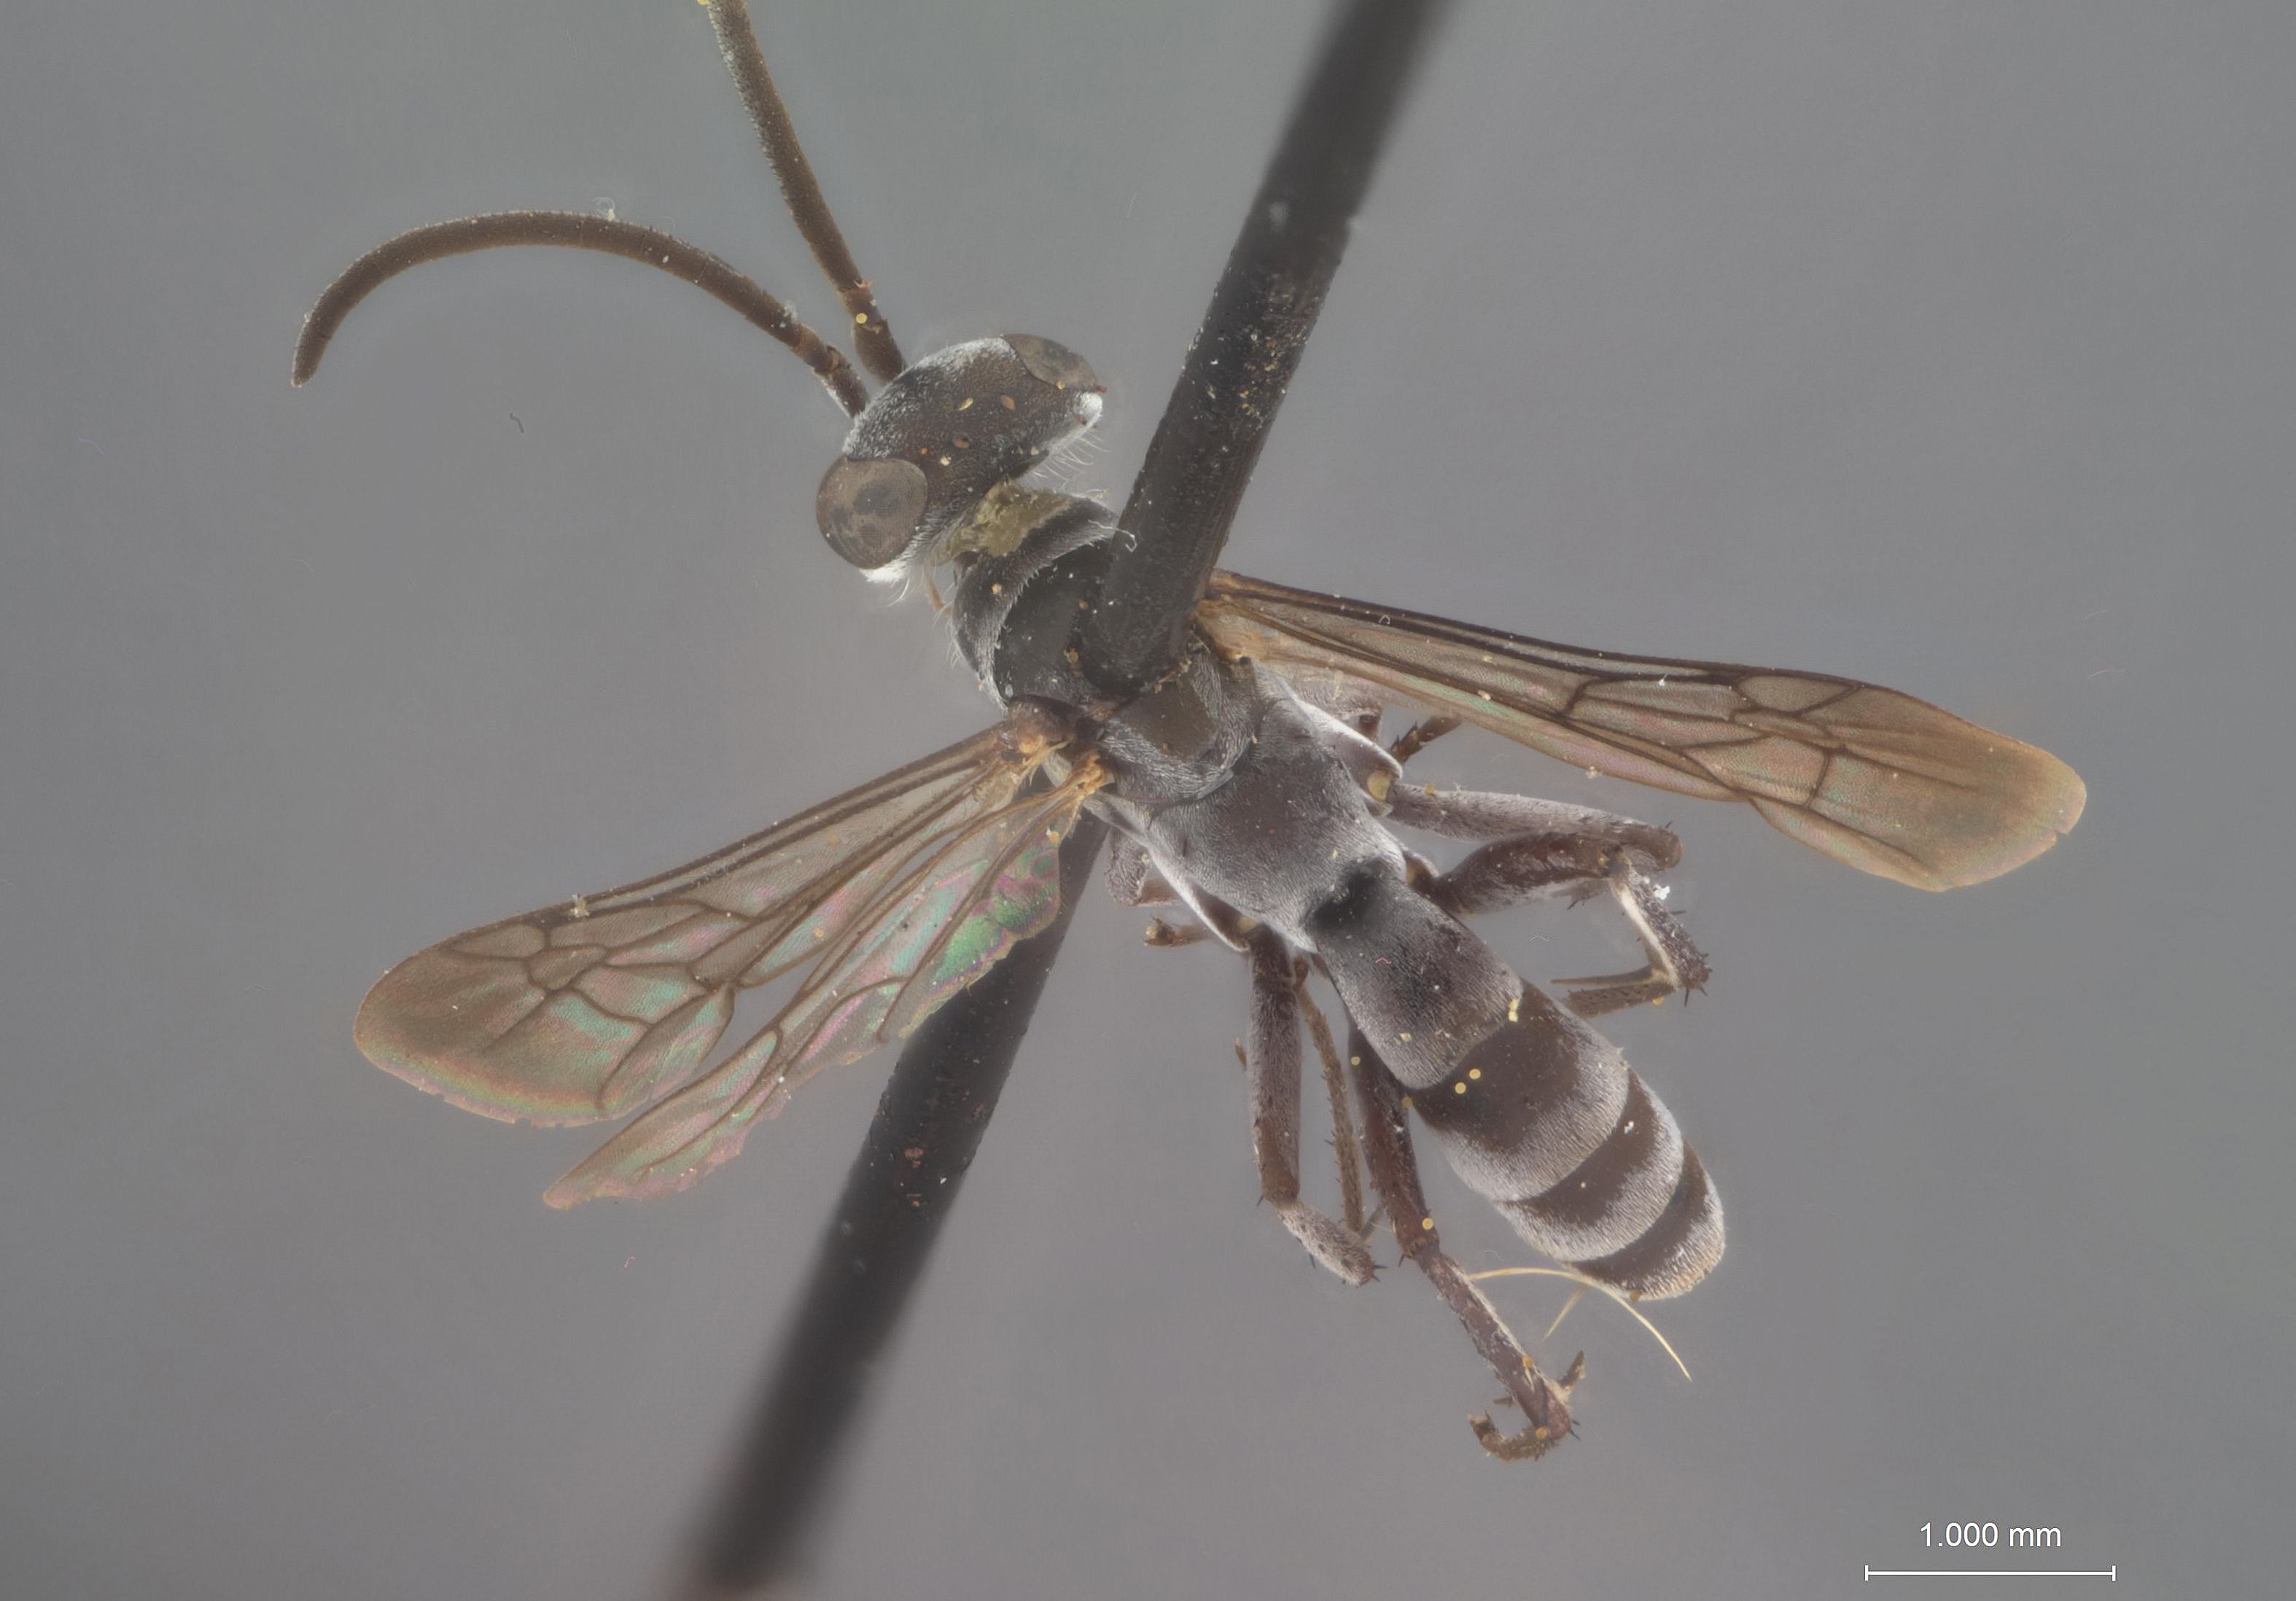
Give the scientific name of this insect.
Aporinellus galapagensis
